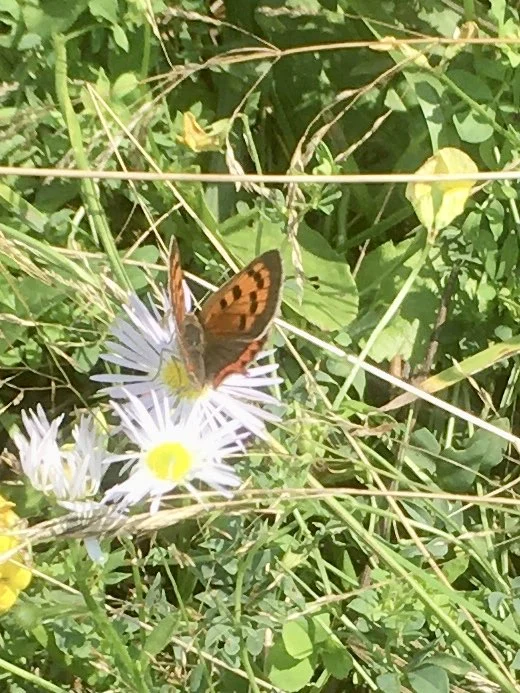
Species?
Lycaena phlaeas
